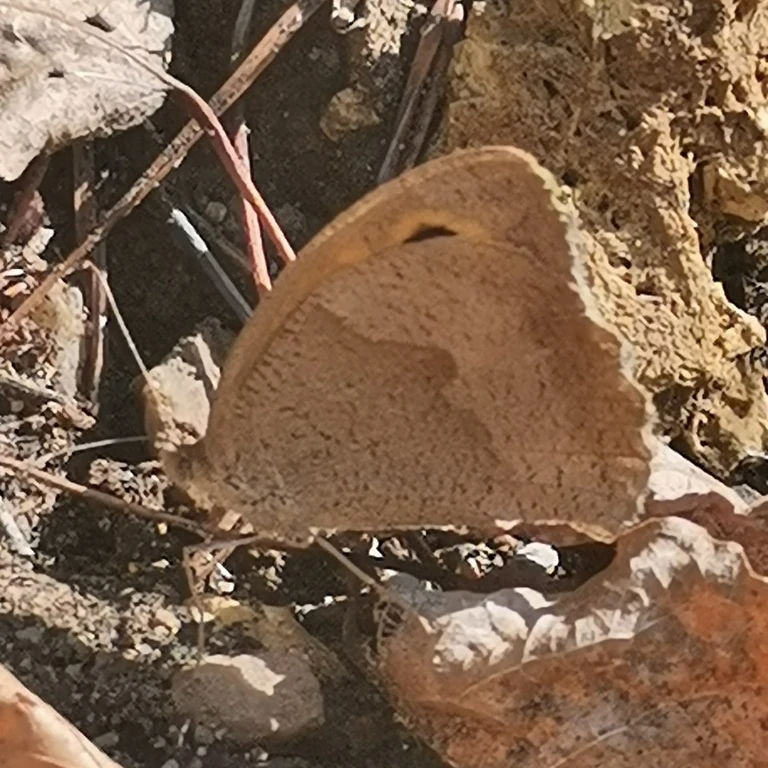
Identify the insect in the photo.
Maniola jurtina
